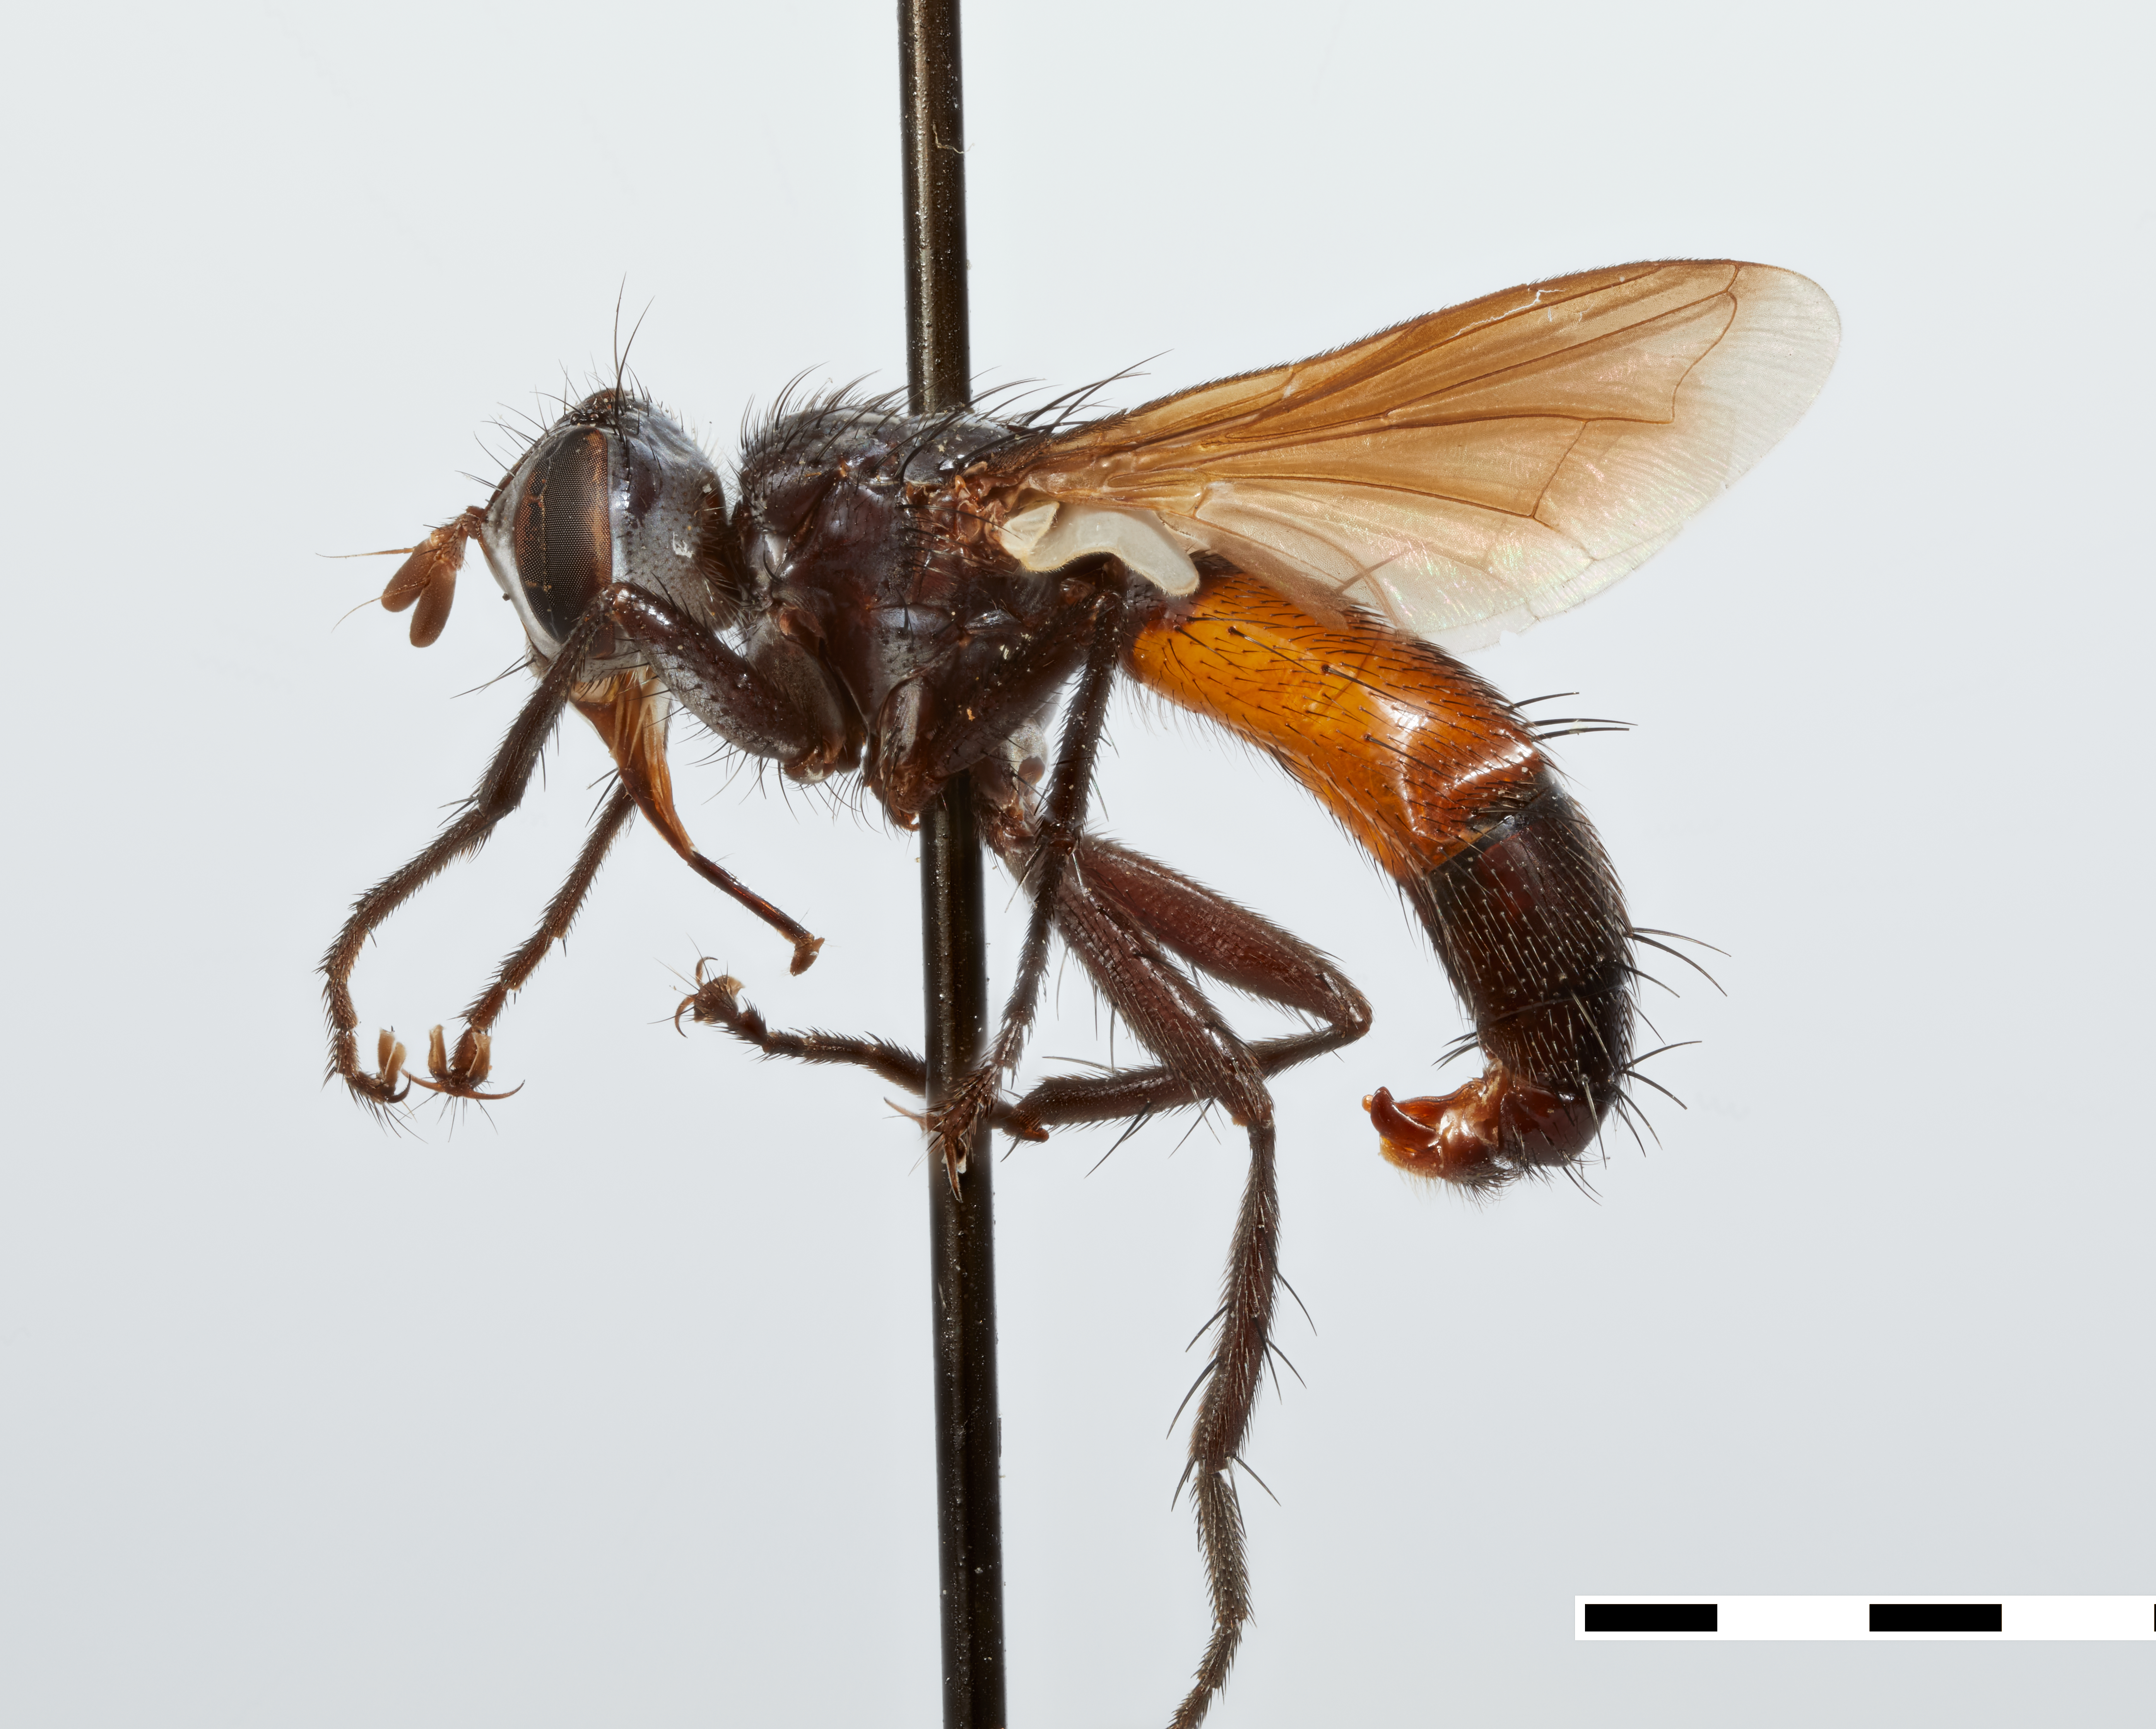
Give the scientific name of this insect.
Cylindromyia armata
